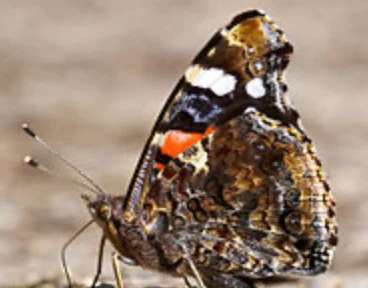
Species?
Vanessa atalanta
